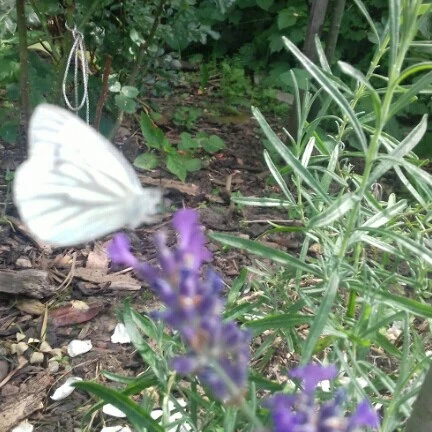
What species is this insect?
Pieris napi
